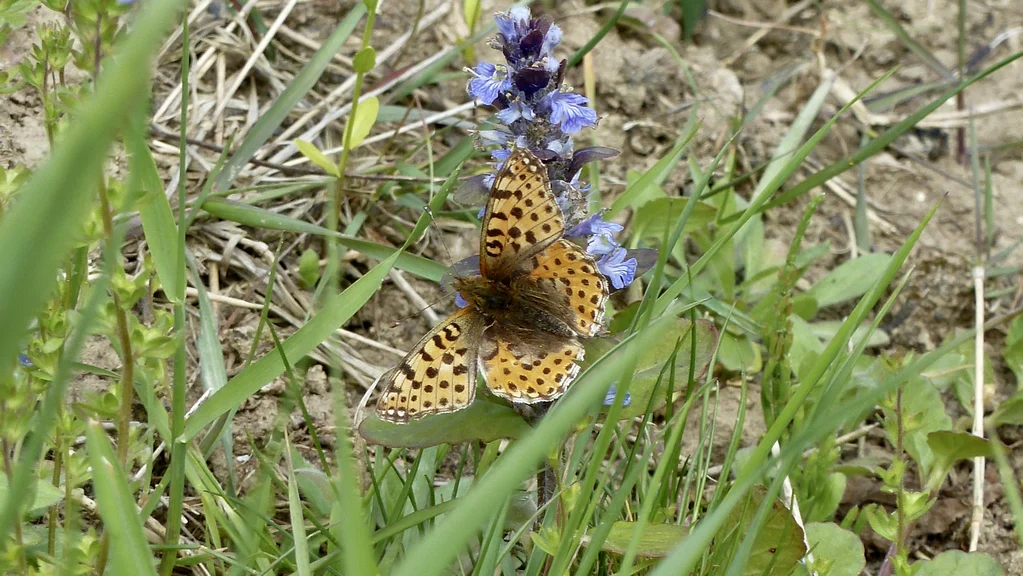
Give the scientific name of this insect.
Issoria lathonia
